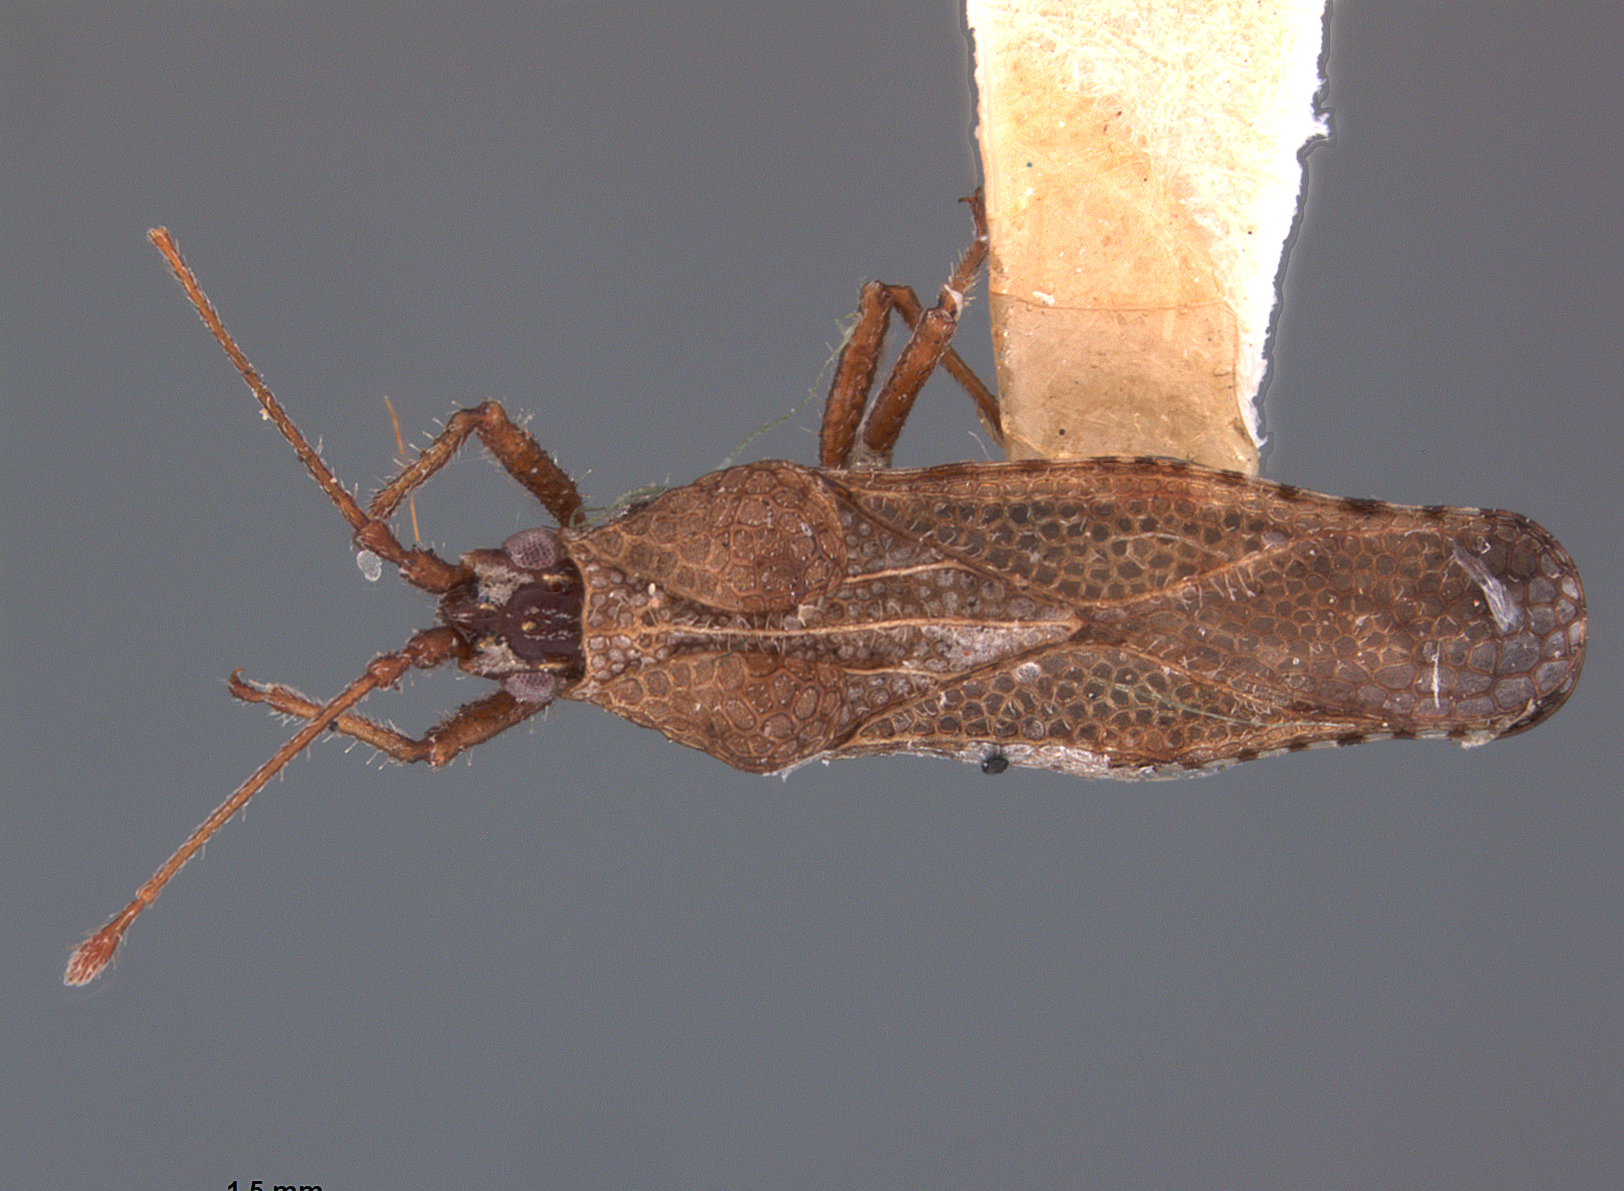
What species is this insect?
Cysteochila hackeri
